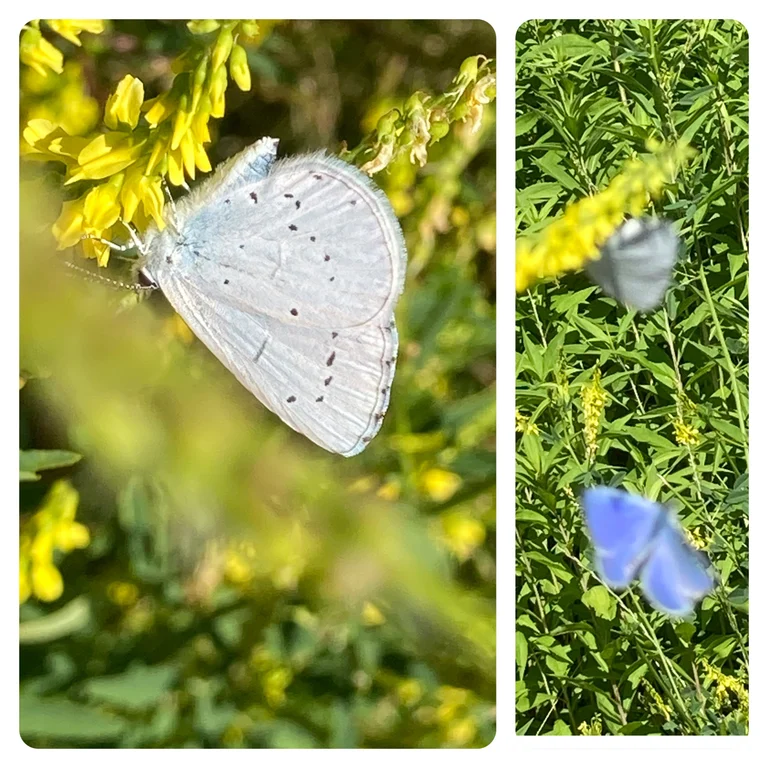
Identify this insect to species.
Celastrina argiolus
